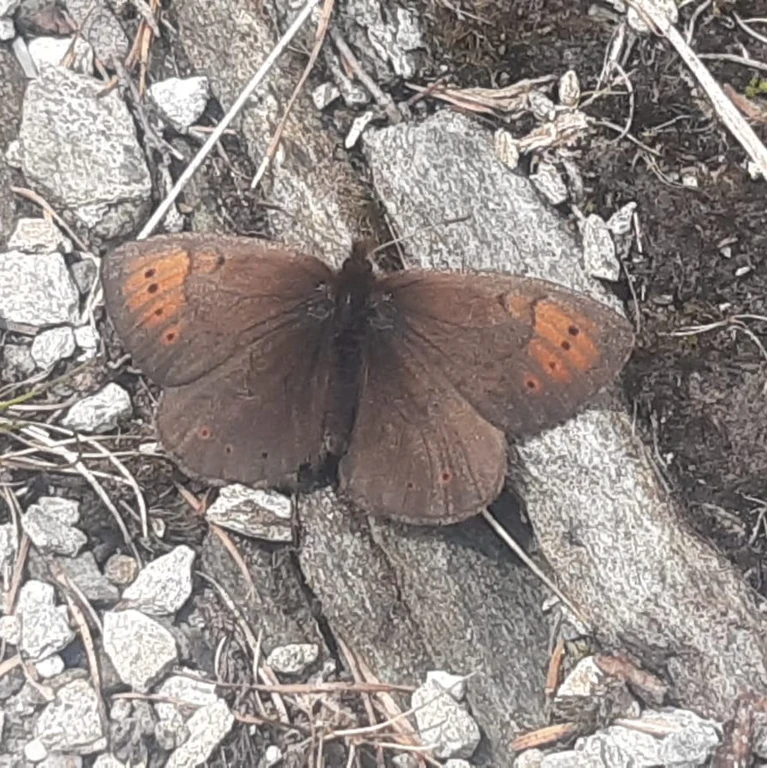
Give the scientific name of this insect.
Erebia pandrose
